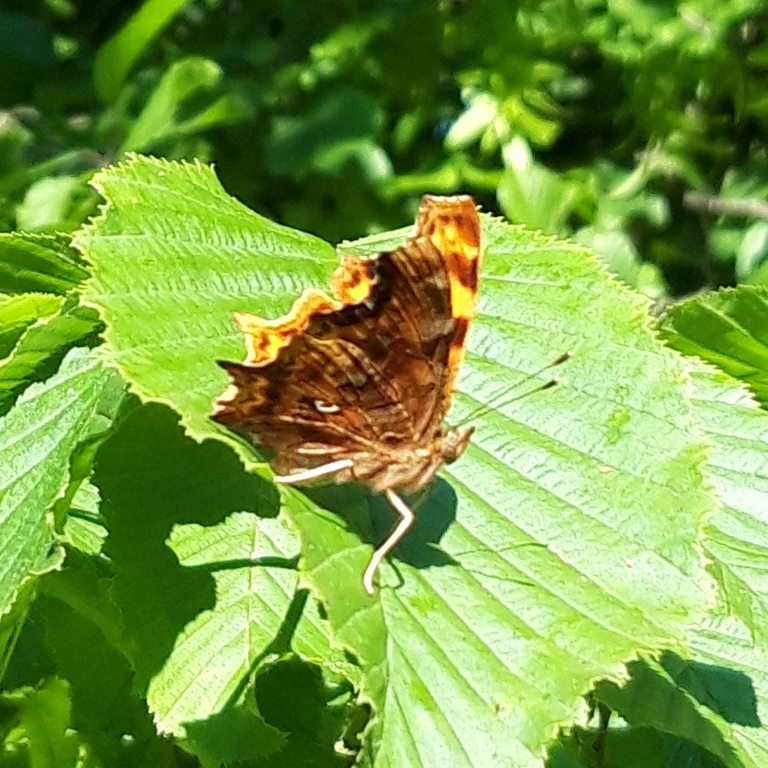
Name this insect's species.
Polygonia c-album
